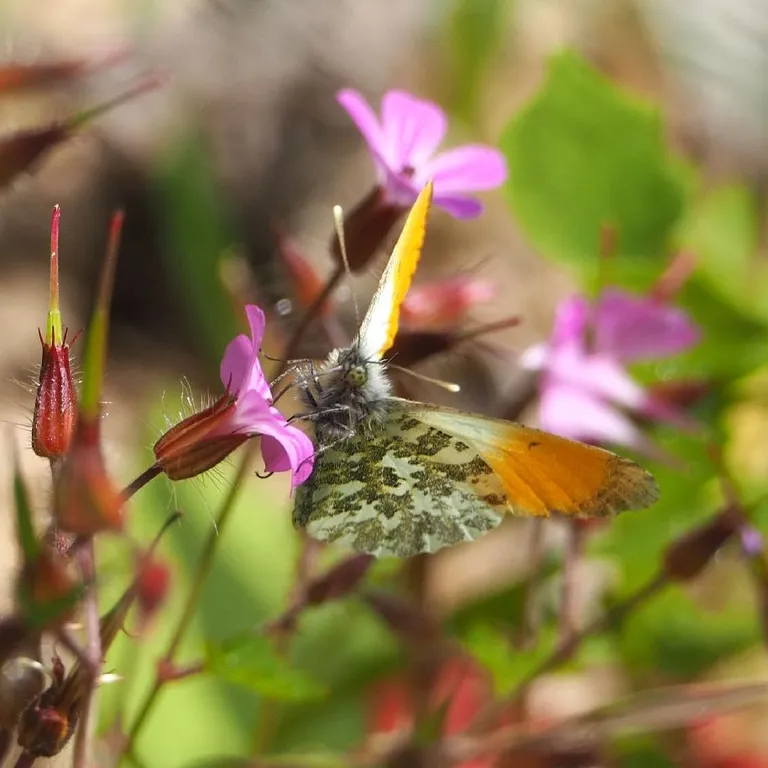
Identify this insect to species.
Anthocharis cardamines
